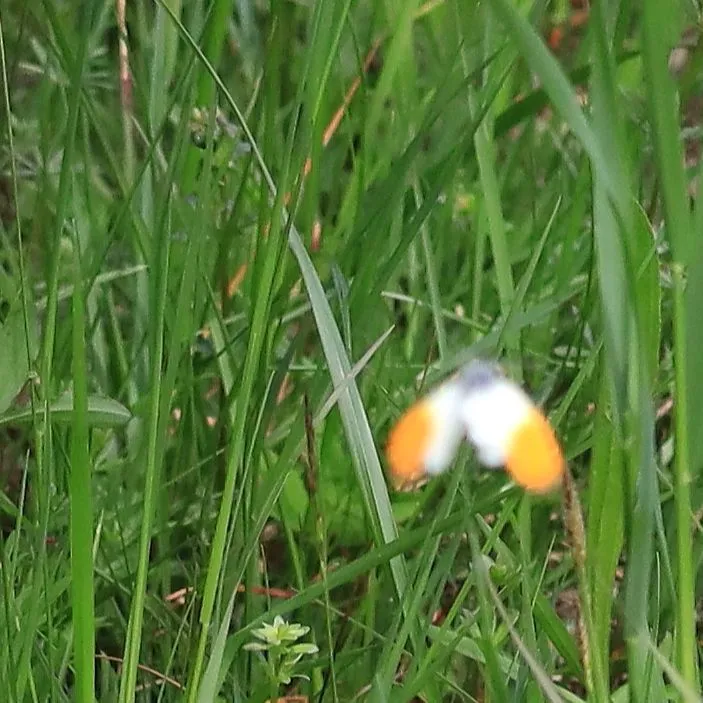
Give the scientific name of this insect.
Anthocharis cardamines
